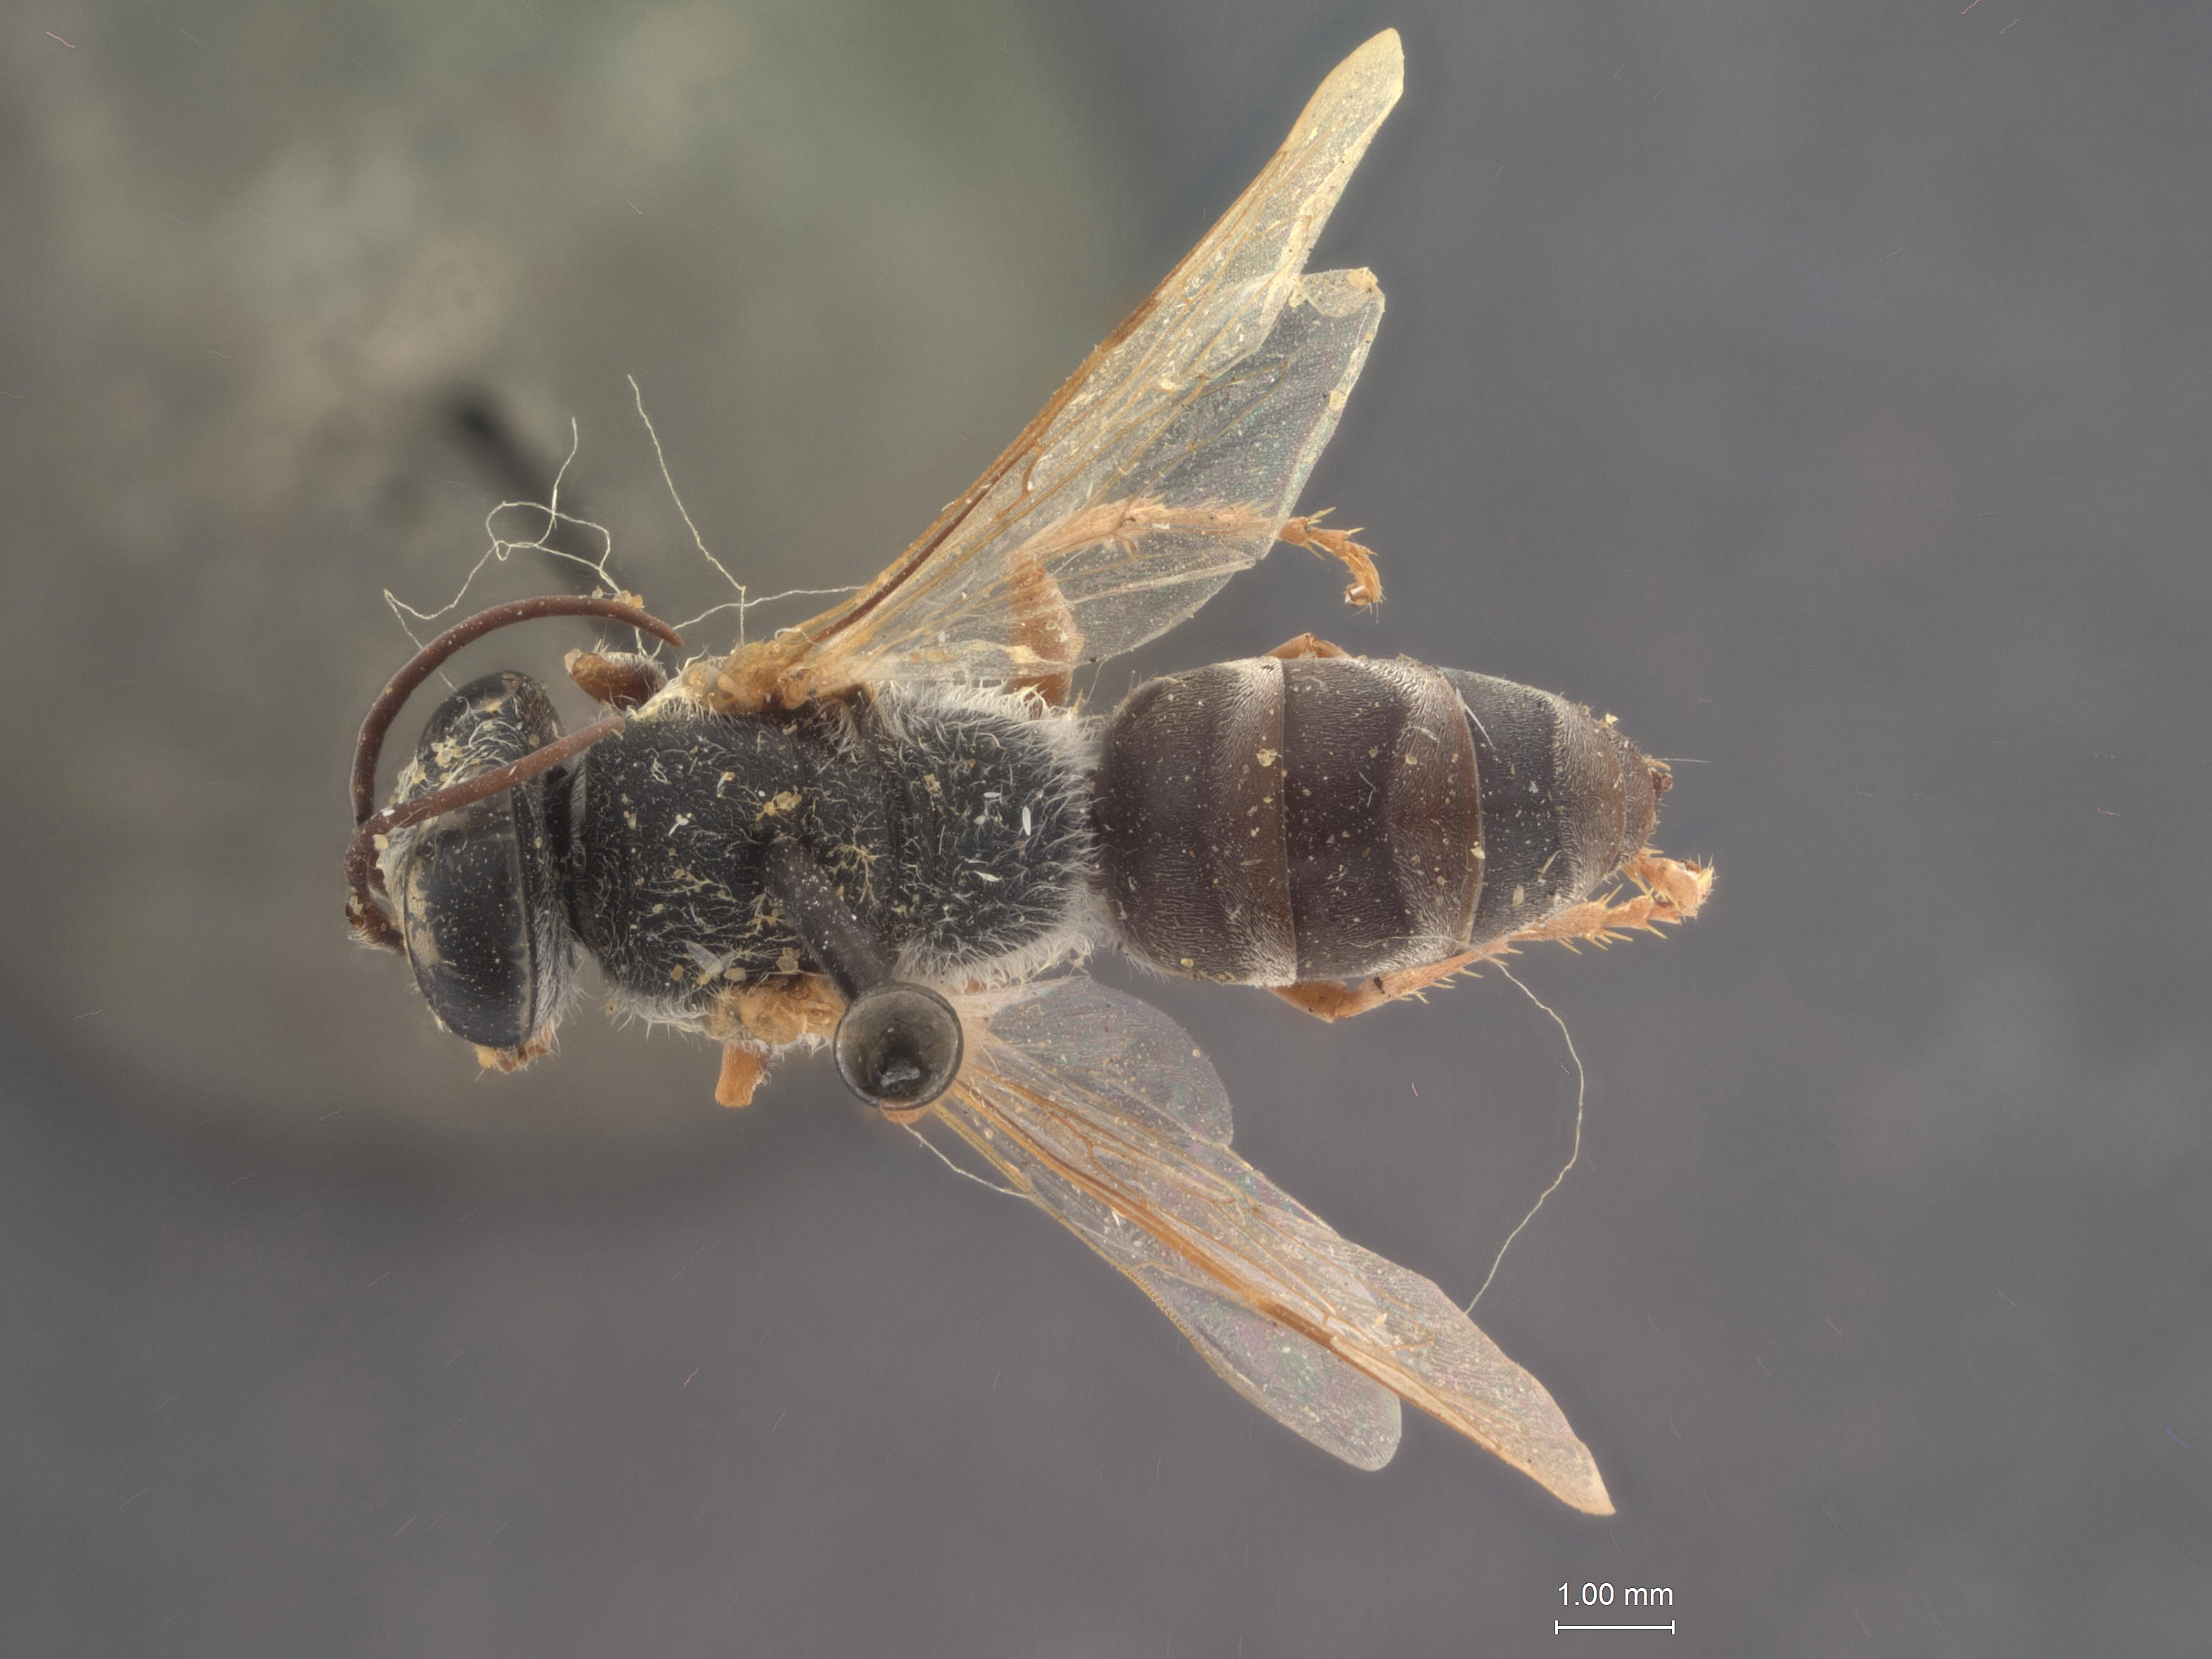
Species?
Tachysphex maidli
